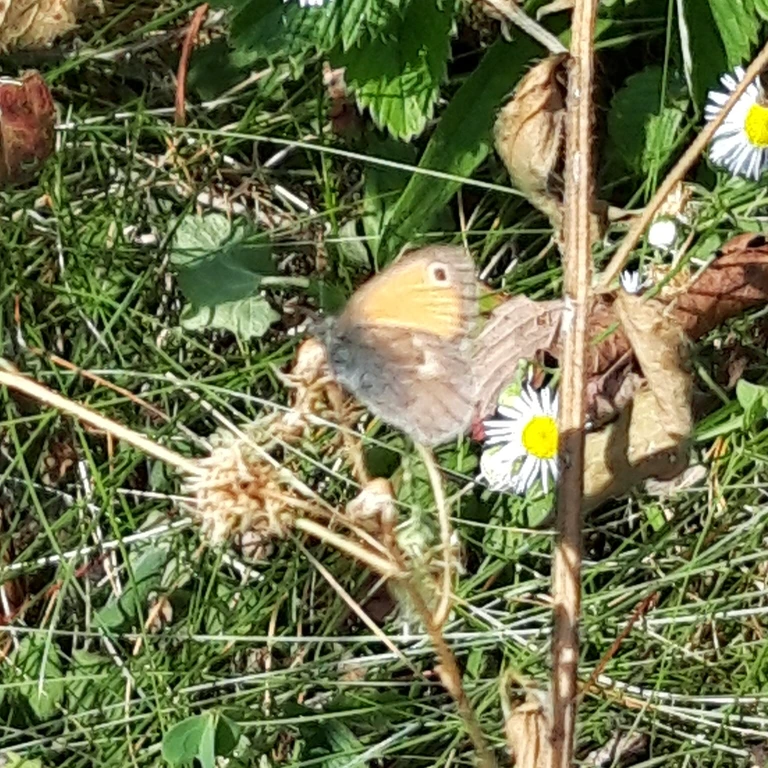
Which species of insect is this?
Coenonympha pamphilus
